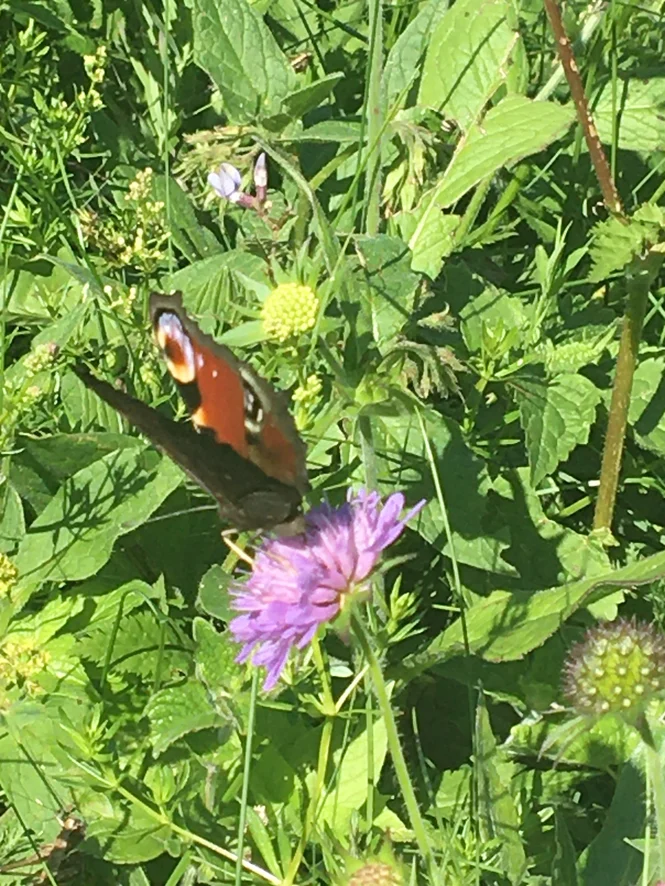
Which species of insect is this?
Aglais io
